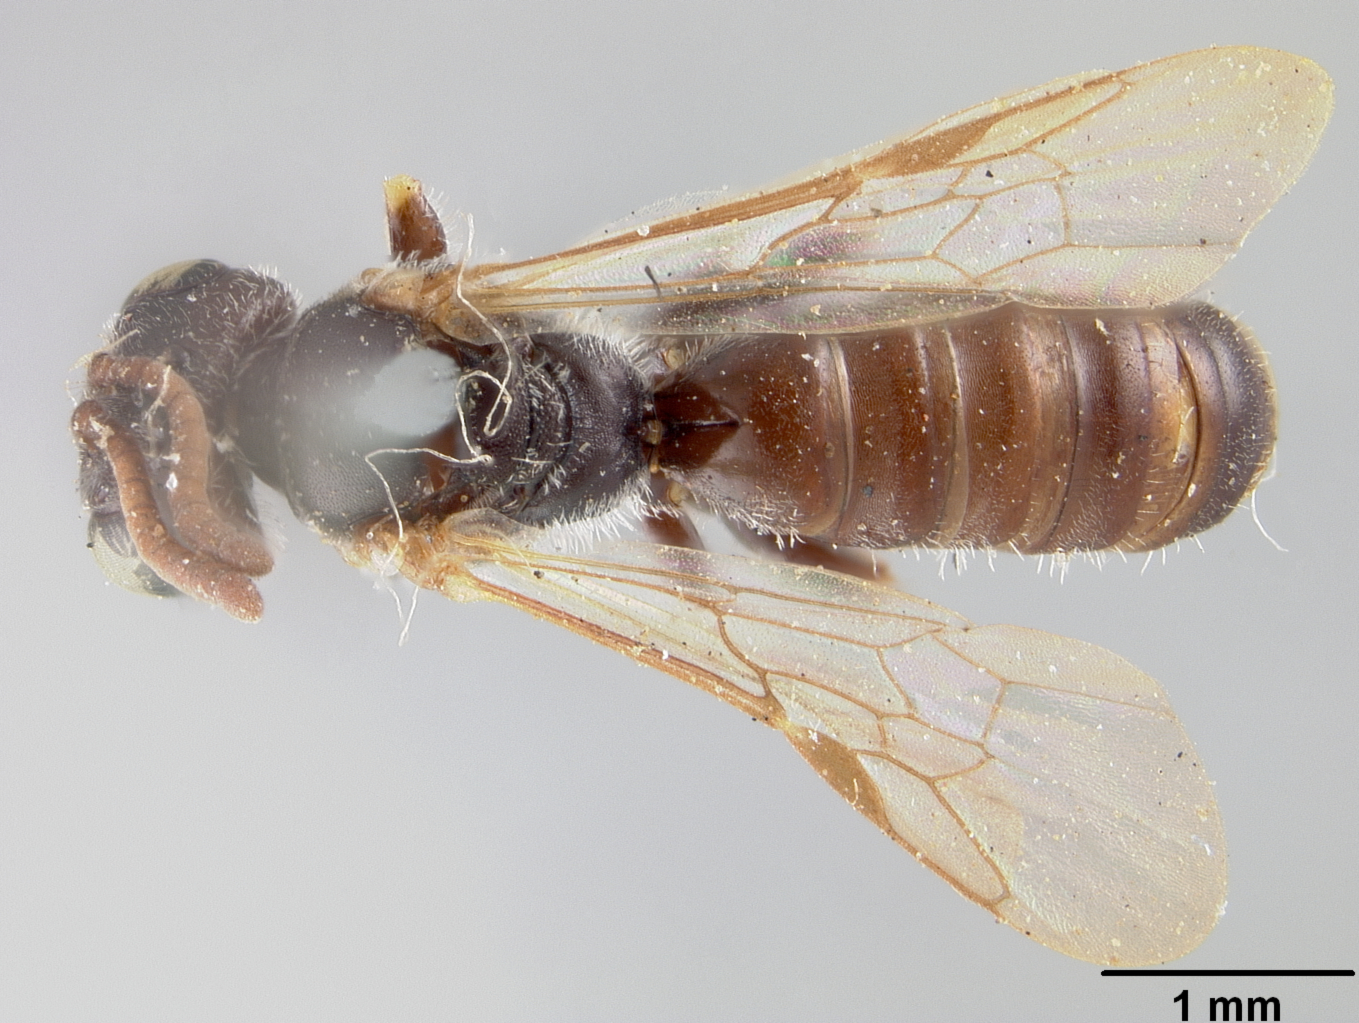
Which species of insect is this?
Panurginus pauper
